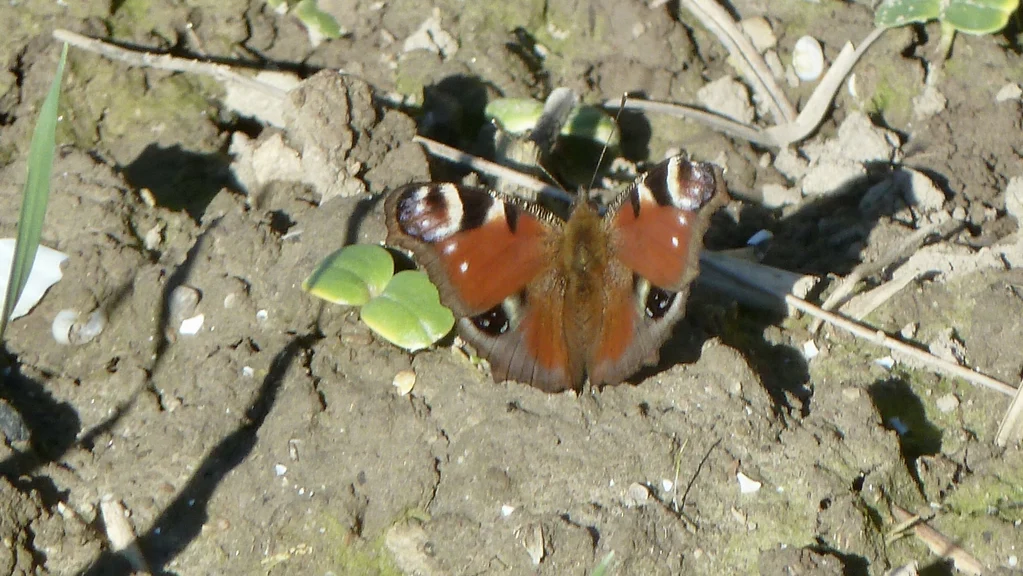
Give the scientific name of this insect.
Aglais io
